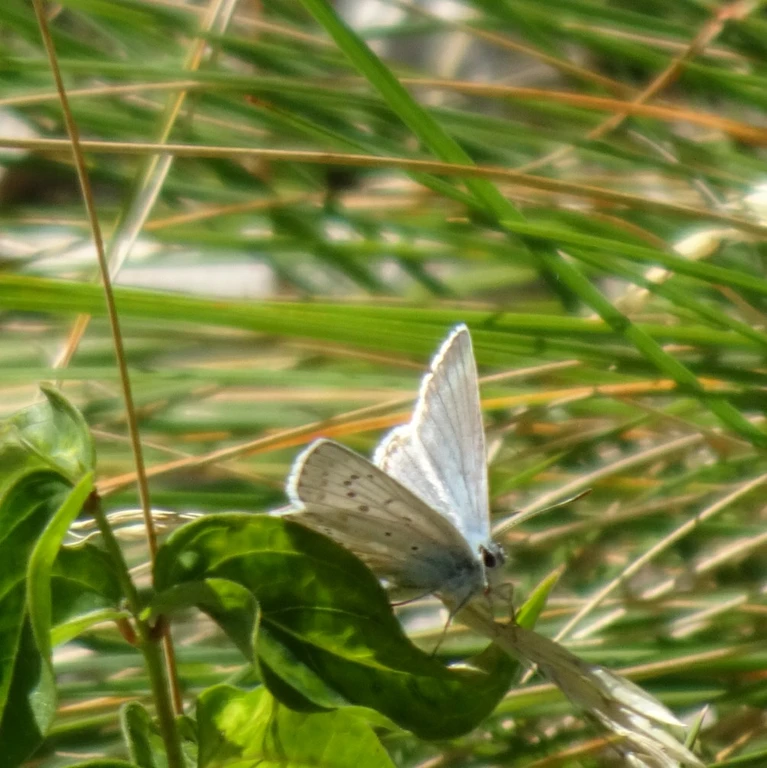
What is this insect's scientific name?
Lysandra coridon
